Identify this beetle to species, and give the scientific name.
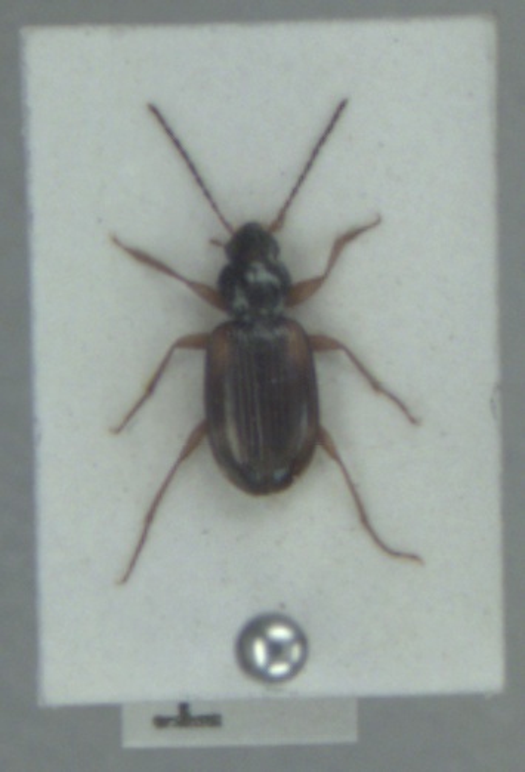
Bembidion tetracolum
